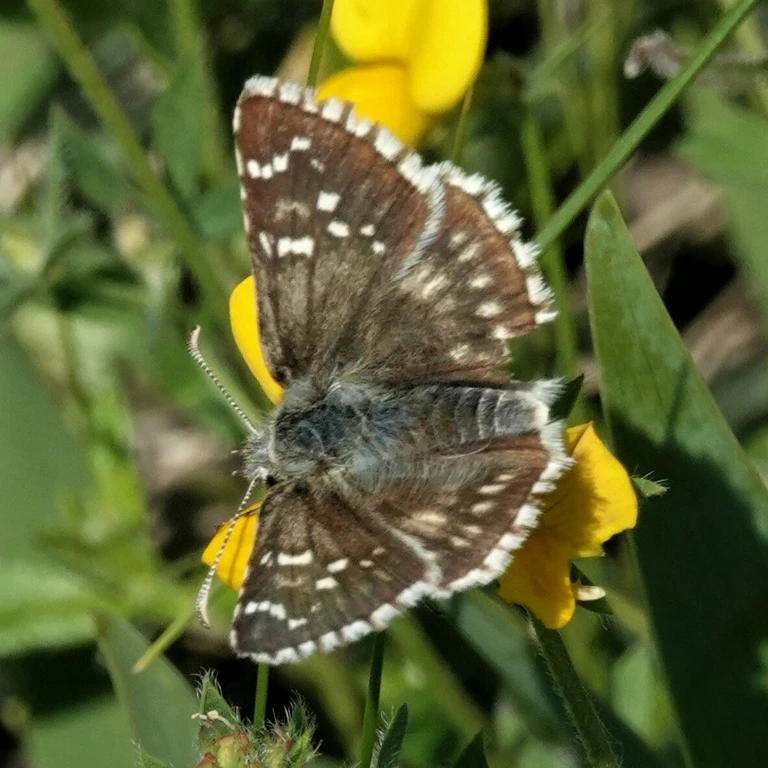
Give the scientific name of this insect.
Pyrgus carthami (also Pyrgus fritillarius)
